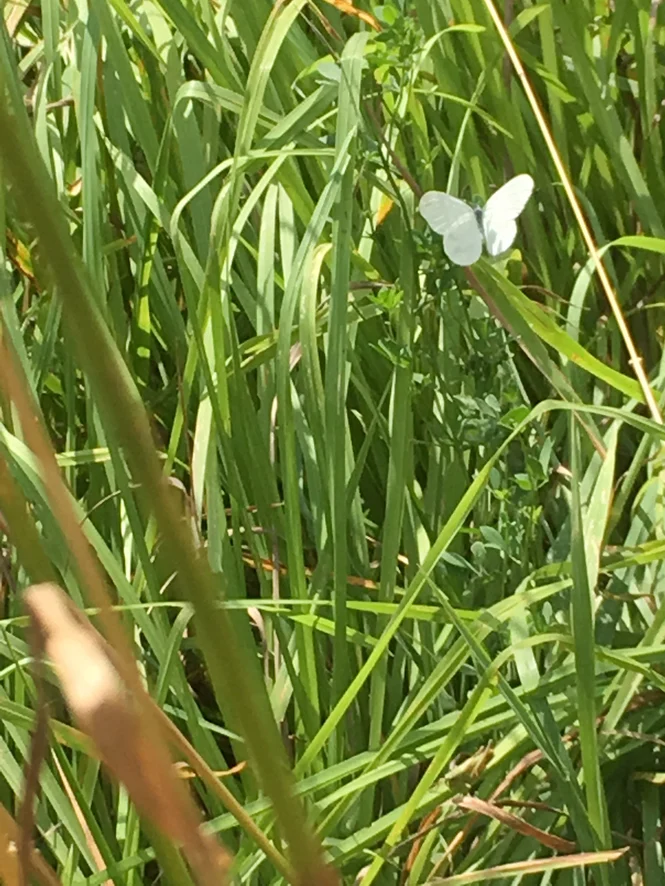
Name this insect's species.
Leptidea sinapis/juvernica
